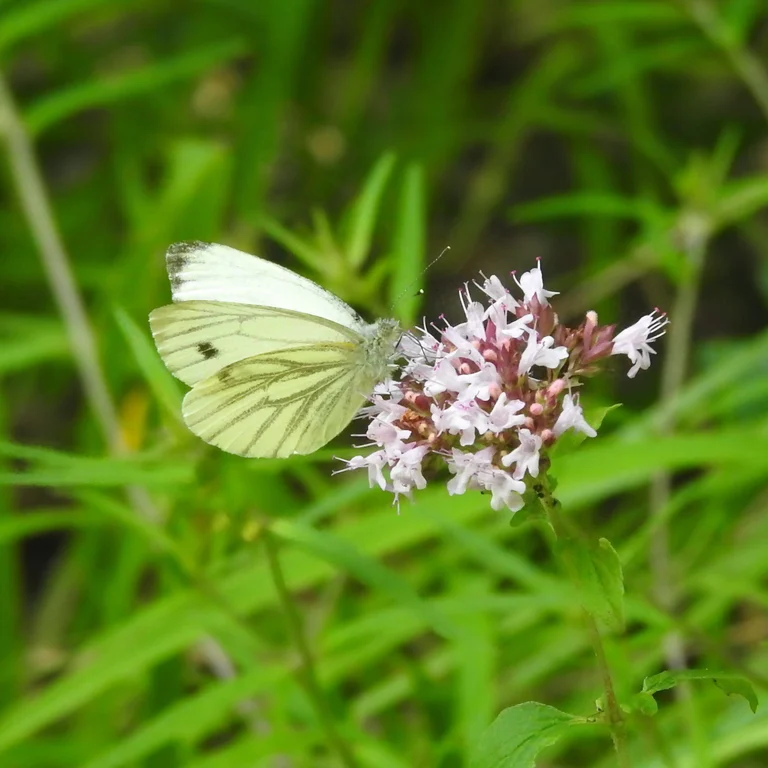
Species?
Pieris napi
